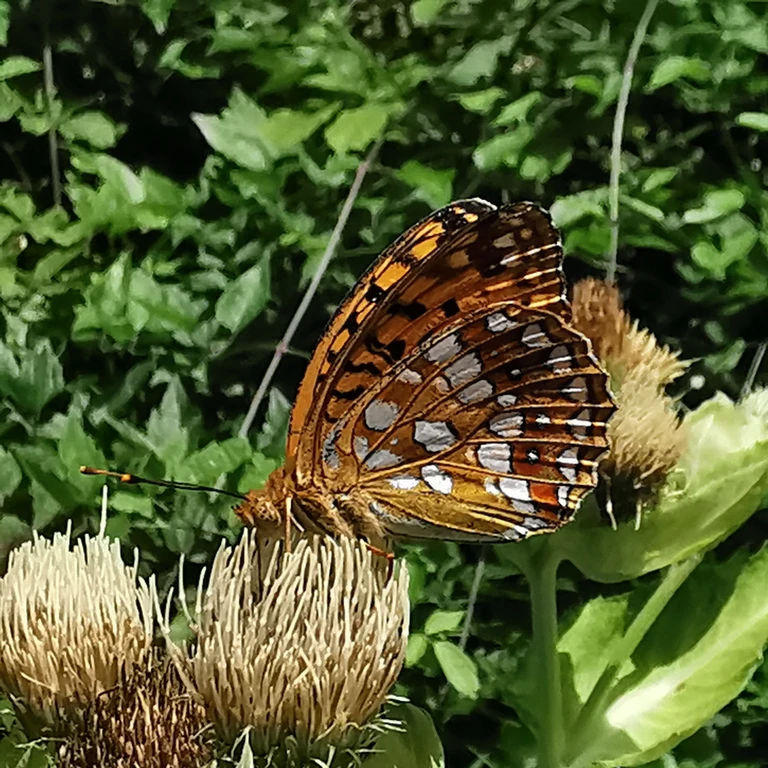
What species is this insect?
Fabriciana adippe
